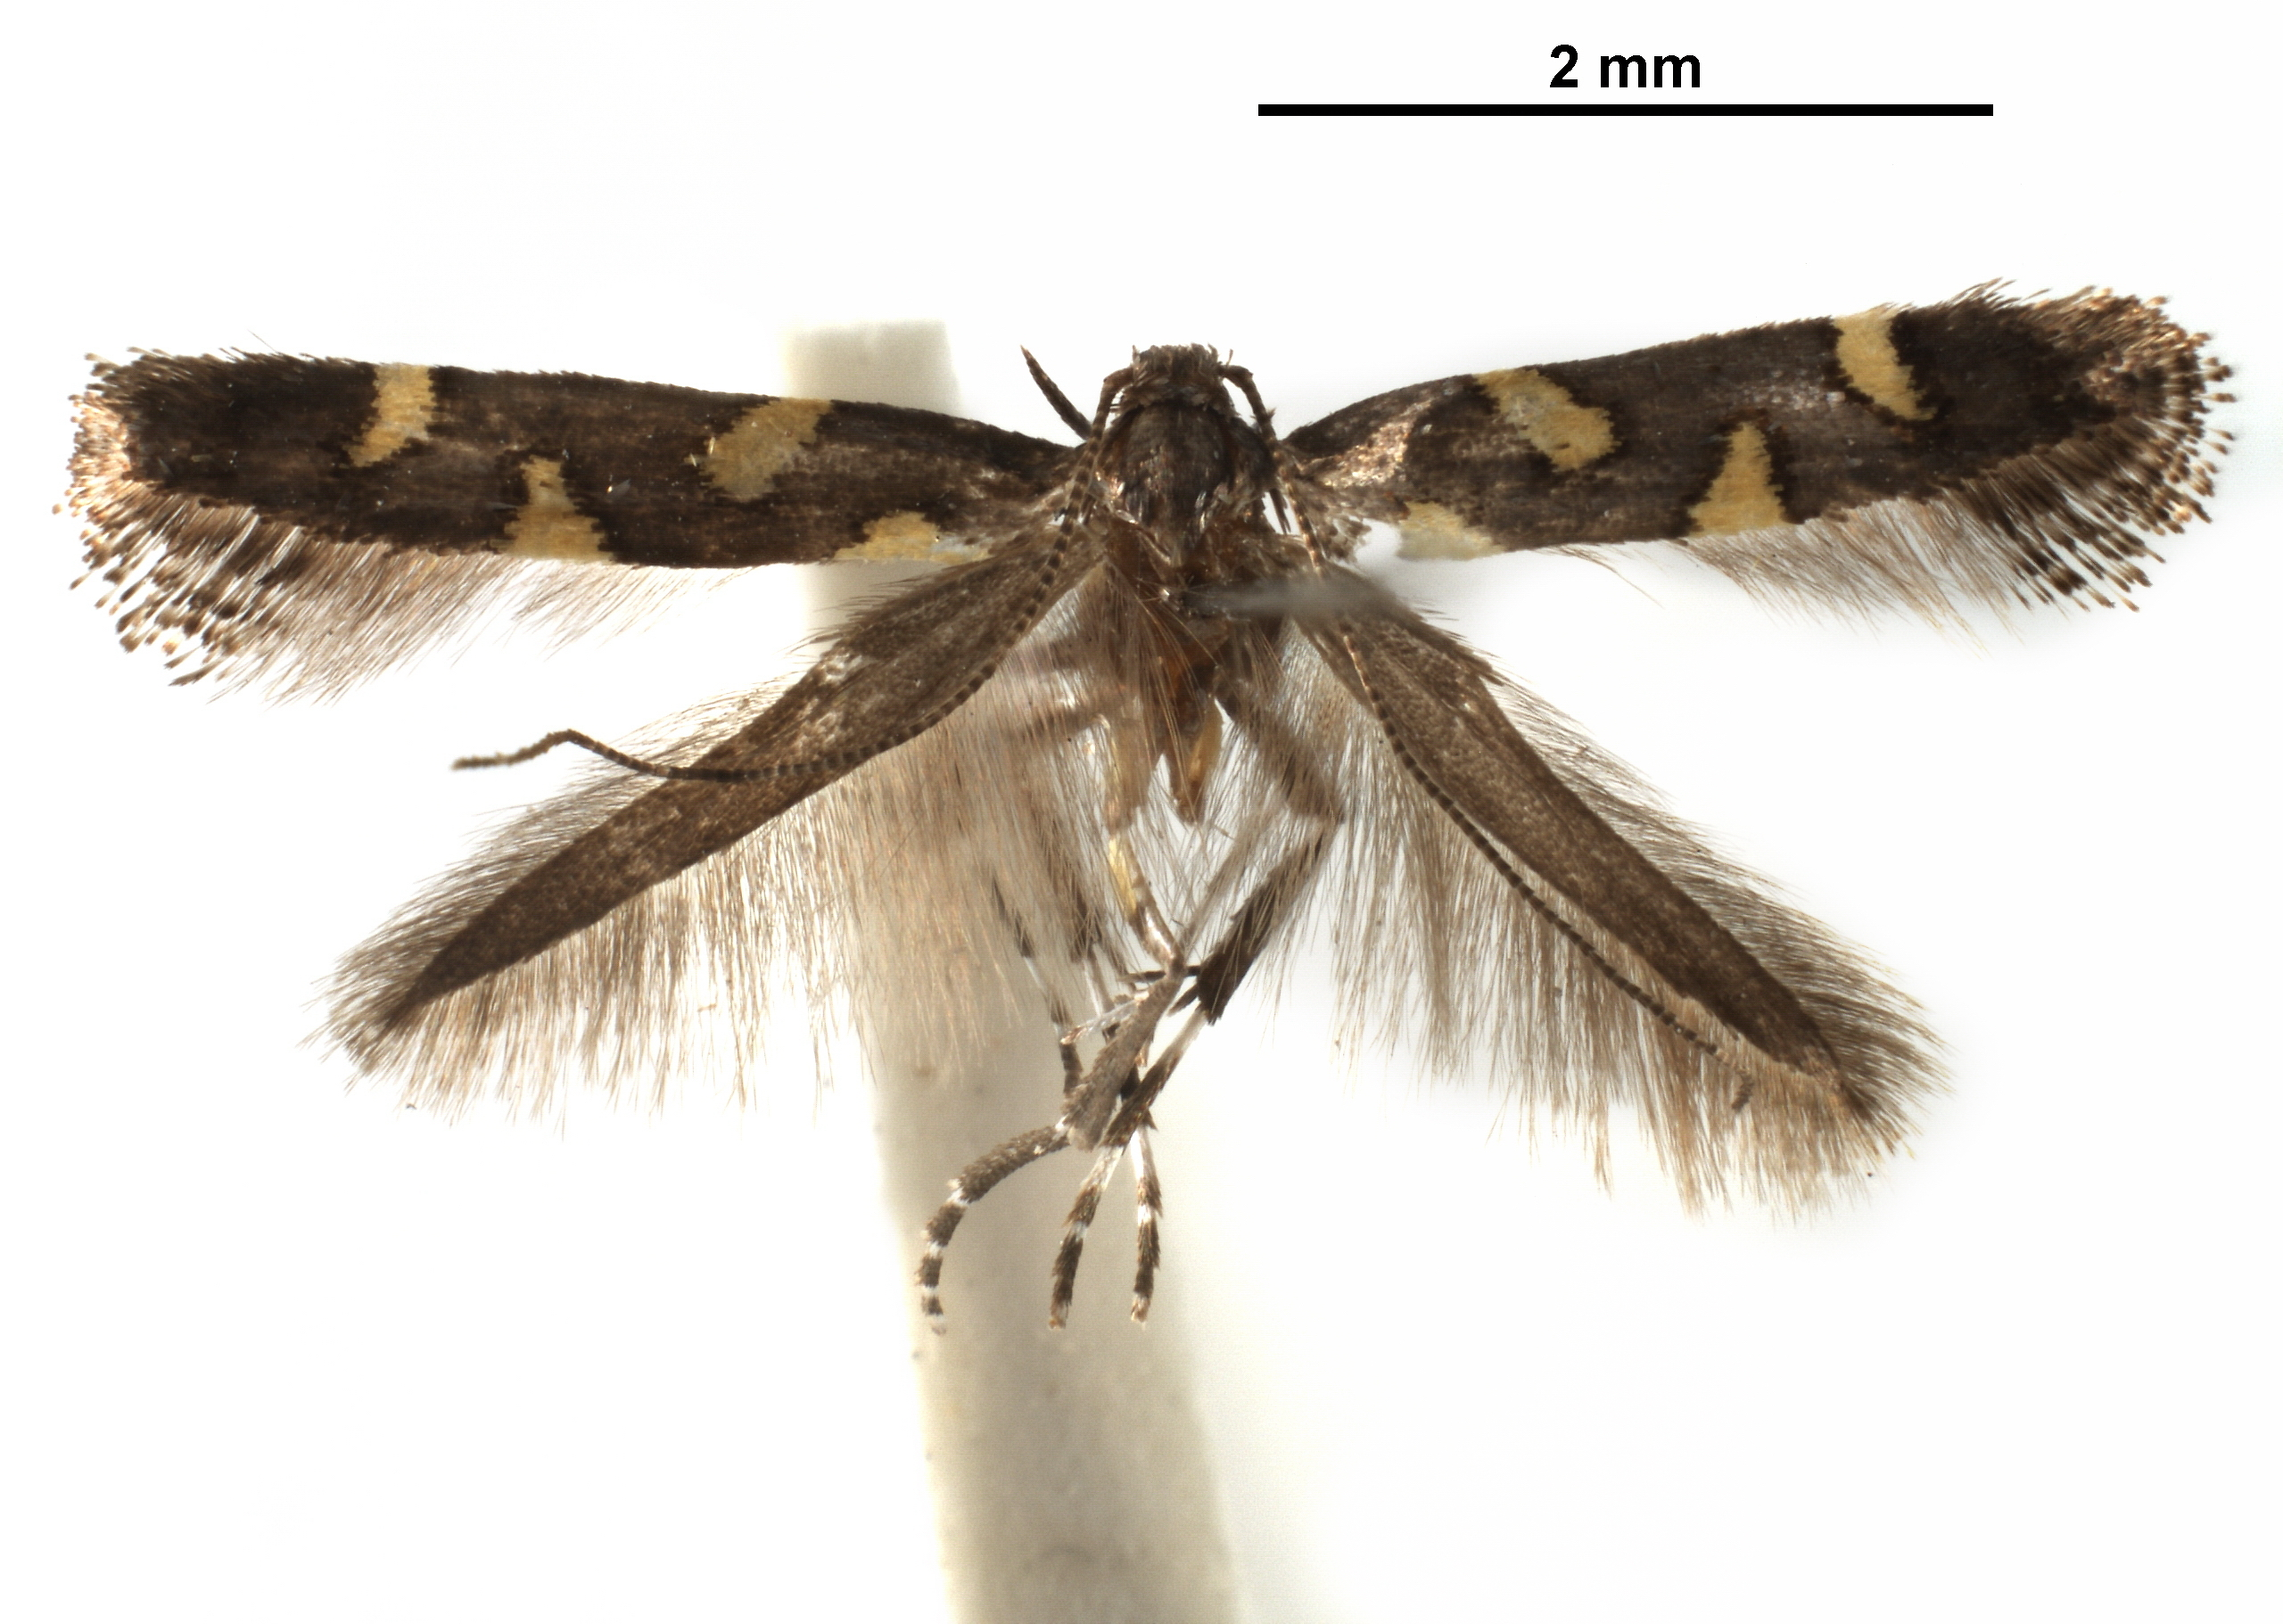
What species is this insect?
Caloptilia oenopella
